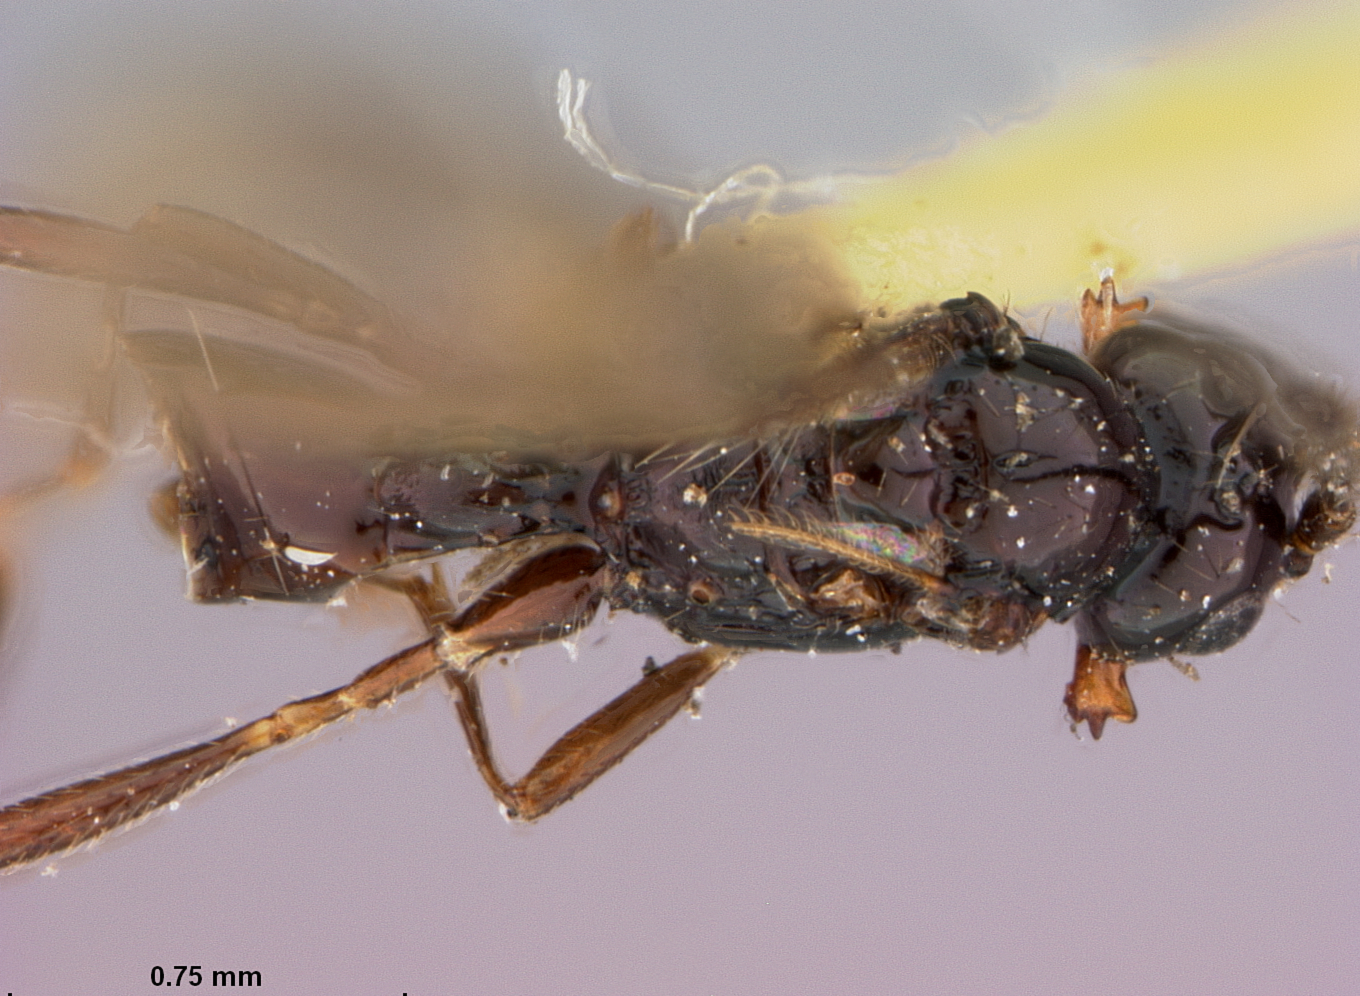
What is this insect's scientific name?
Aspilota insularis
